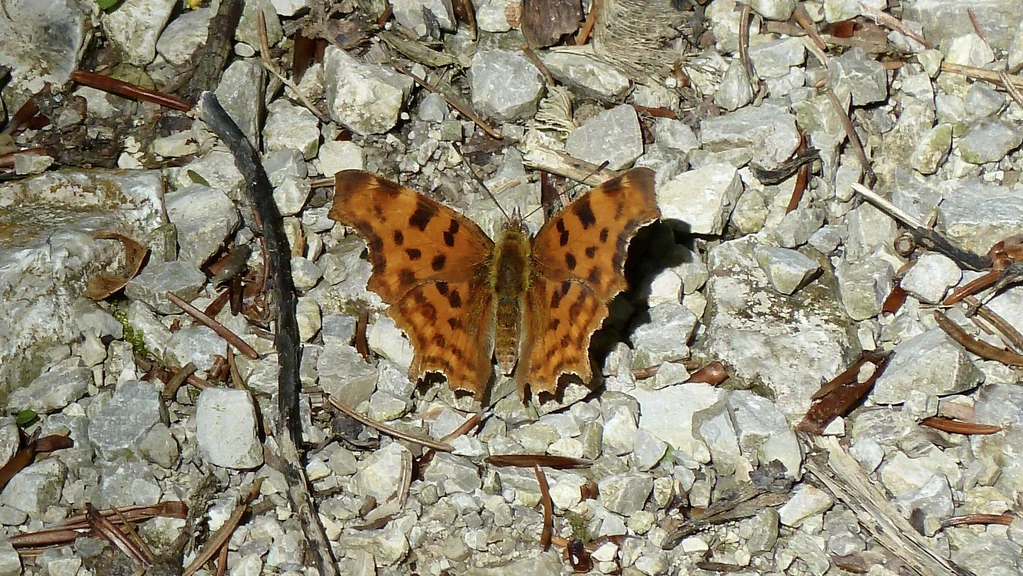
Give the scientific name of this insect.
Polygonia c-album
